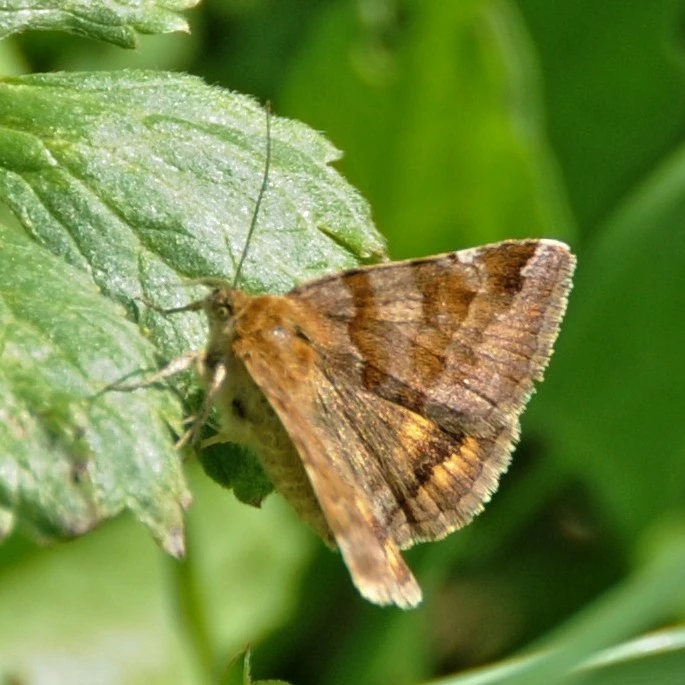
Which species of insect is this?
Euclidia glyphica
